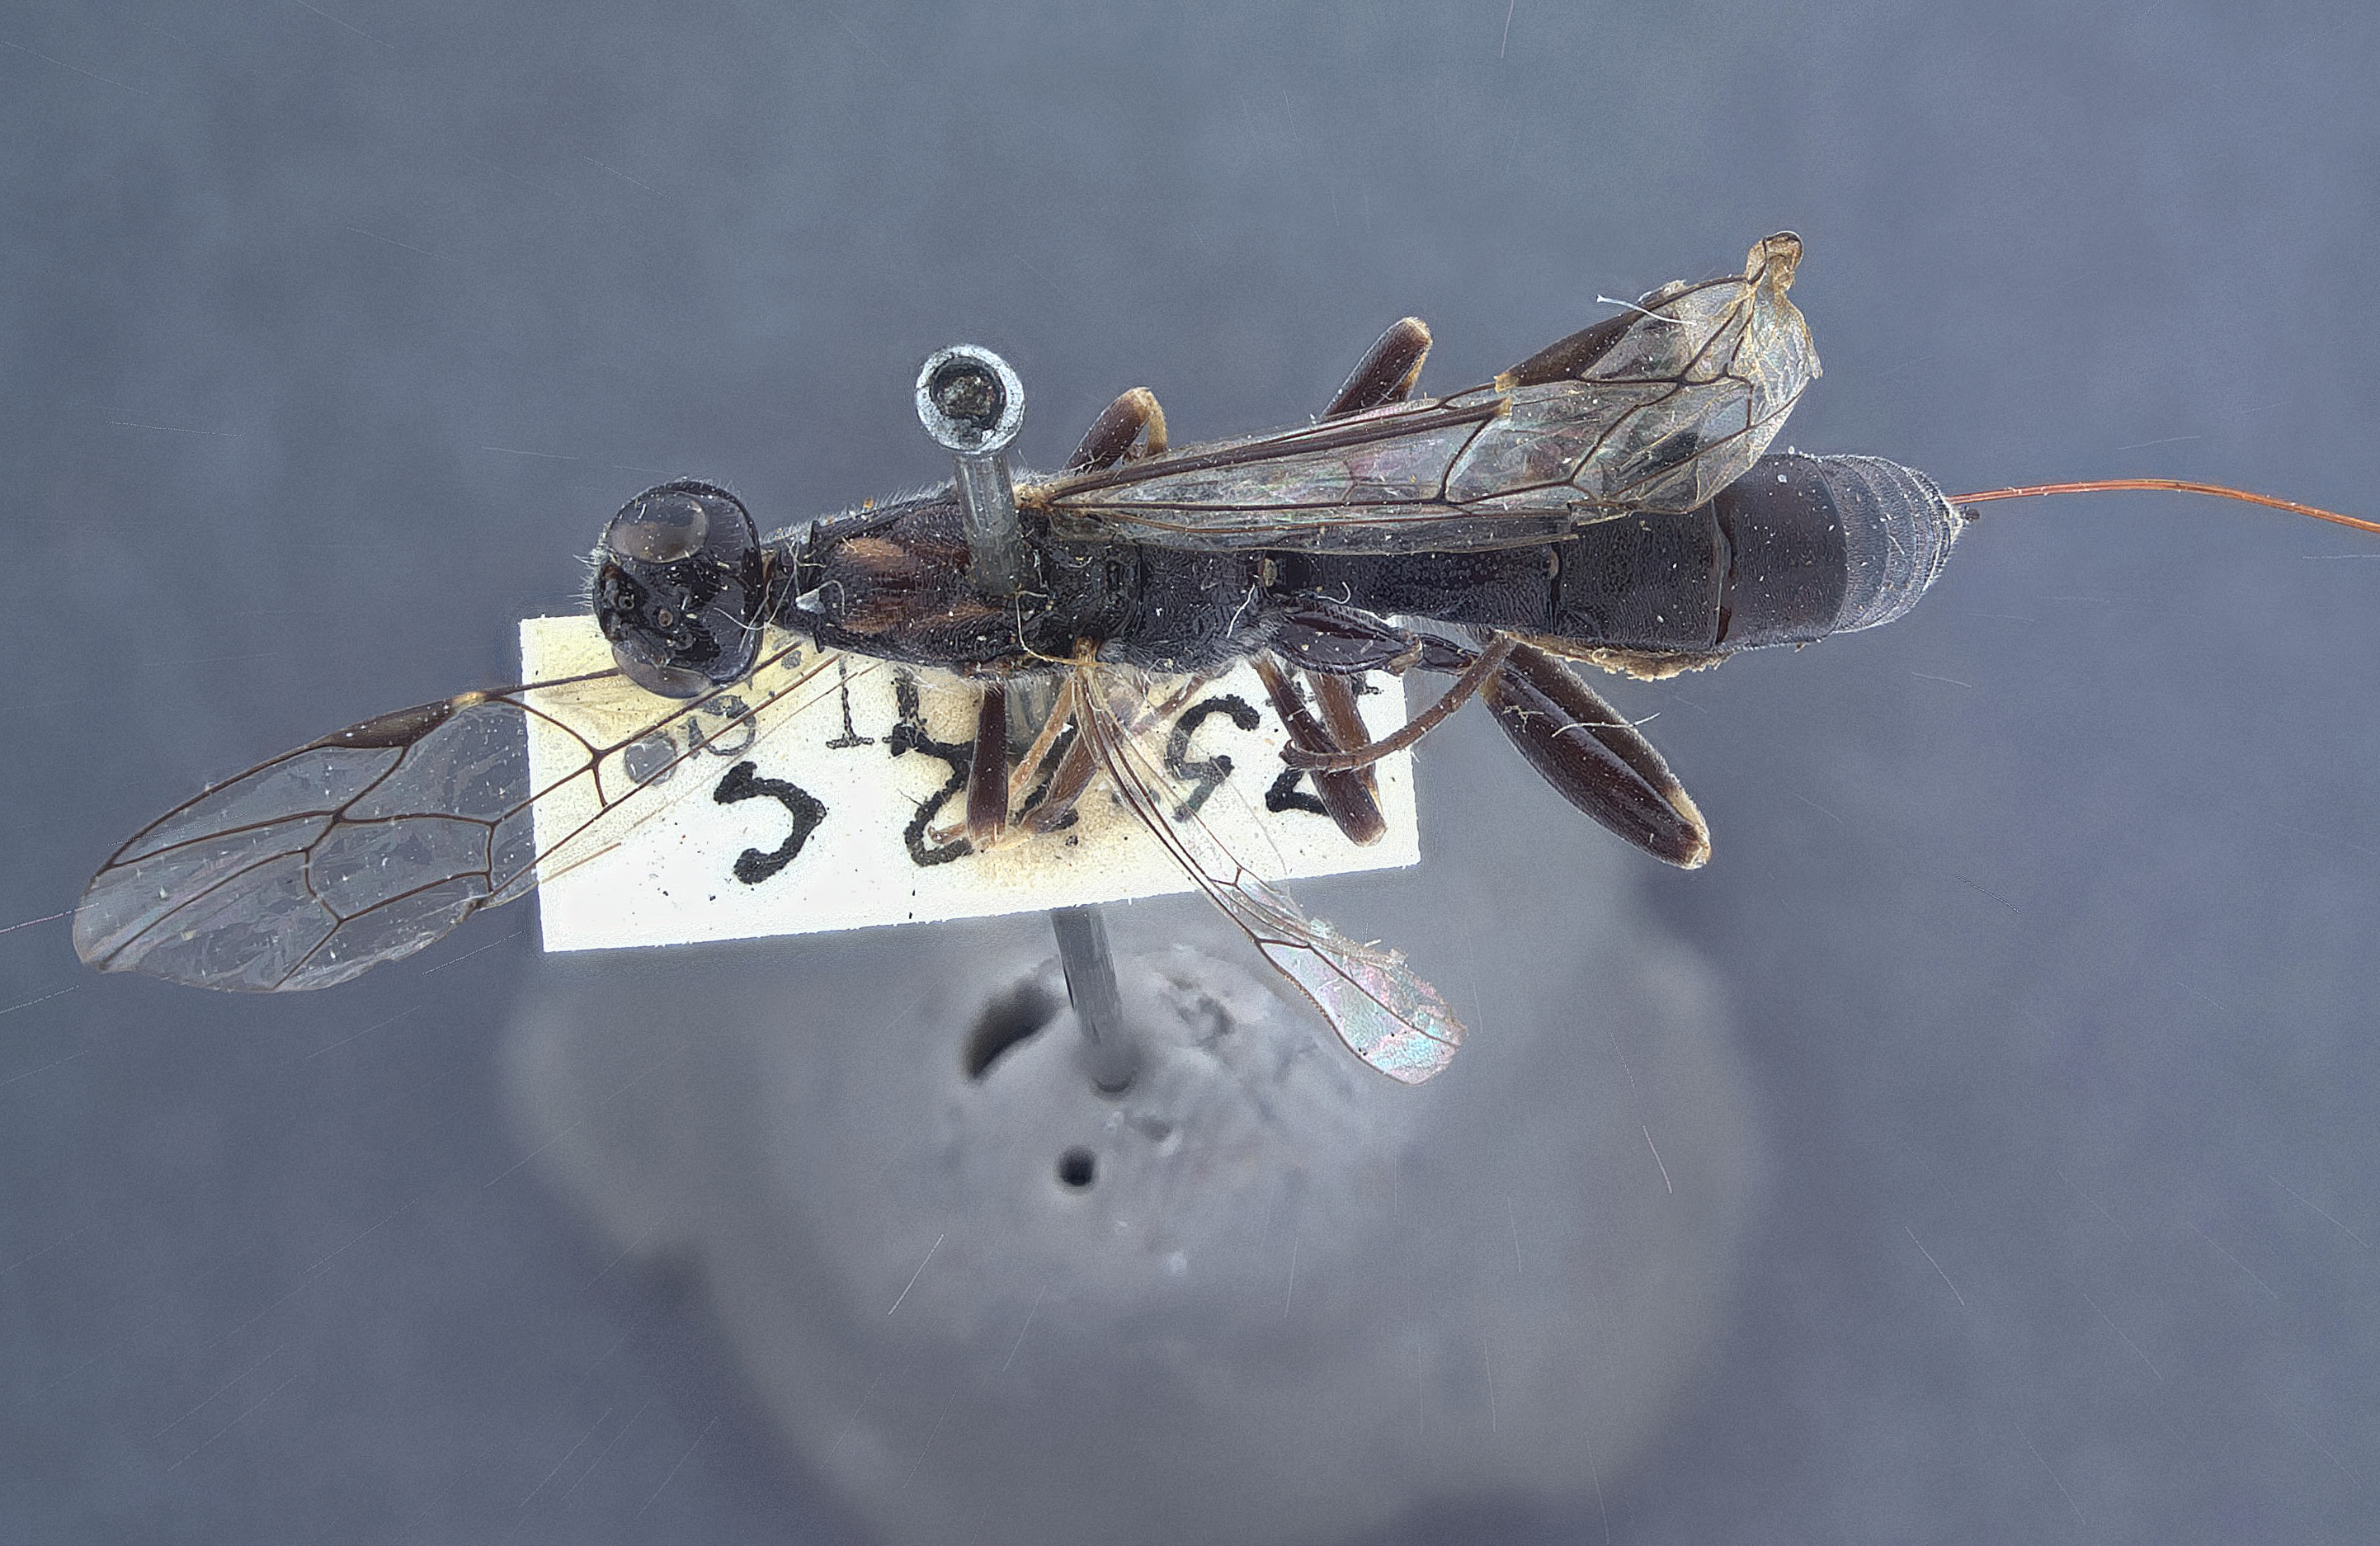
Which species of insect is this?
Xylonomus lepturae
